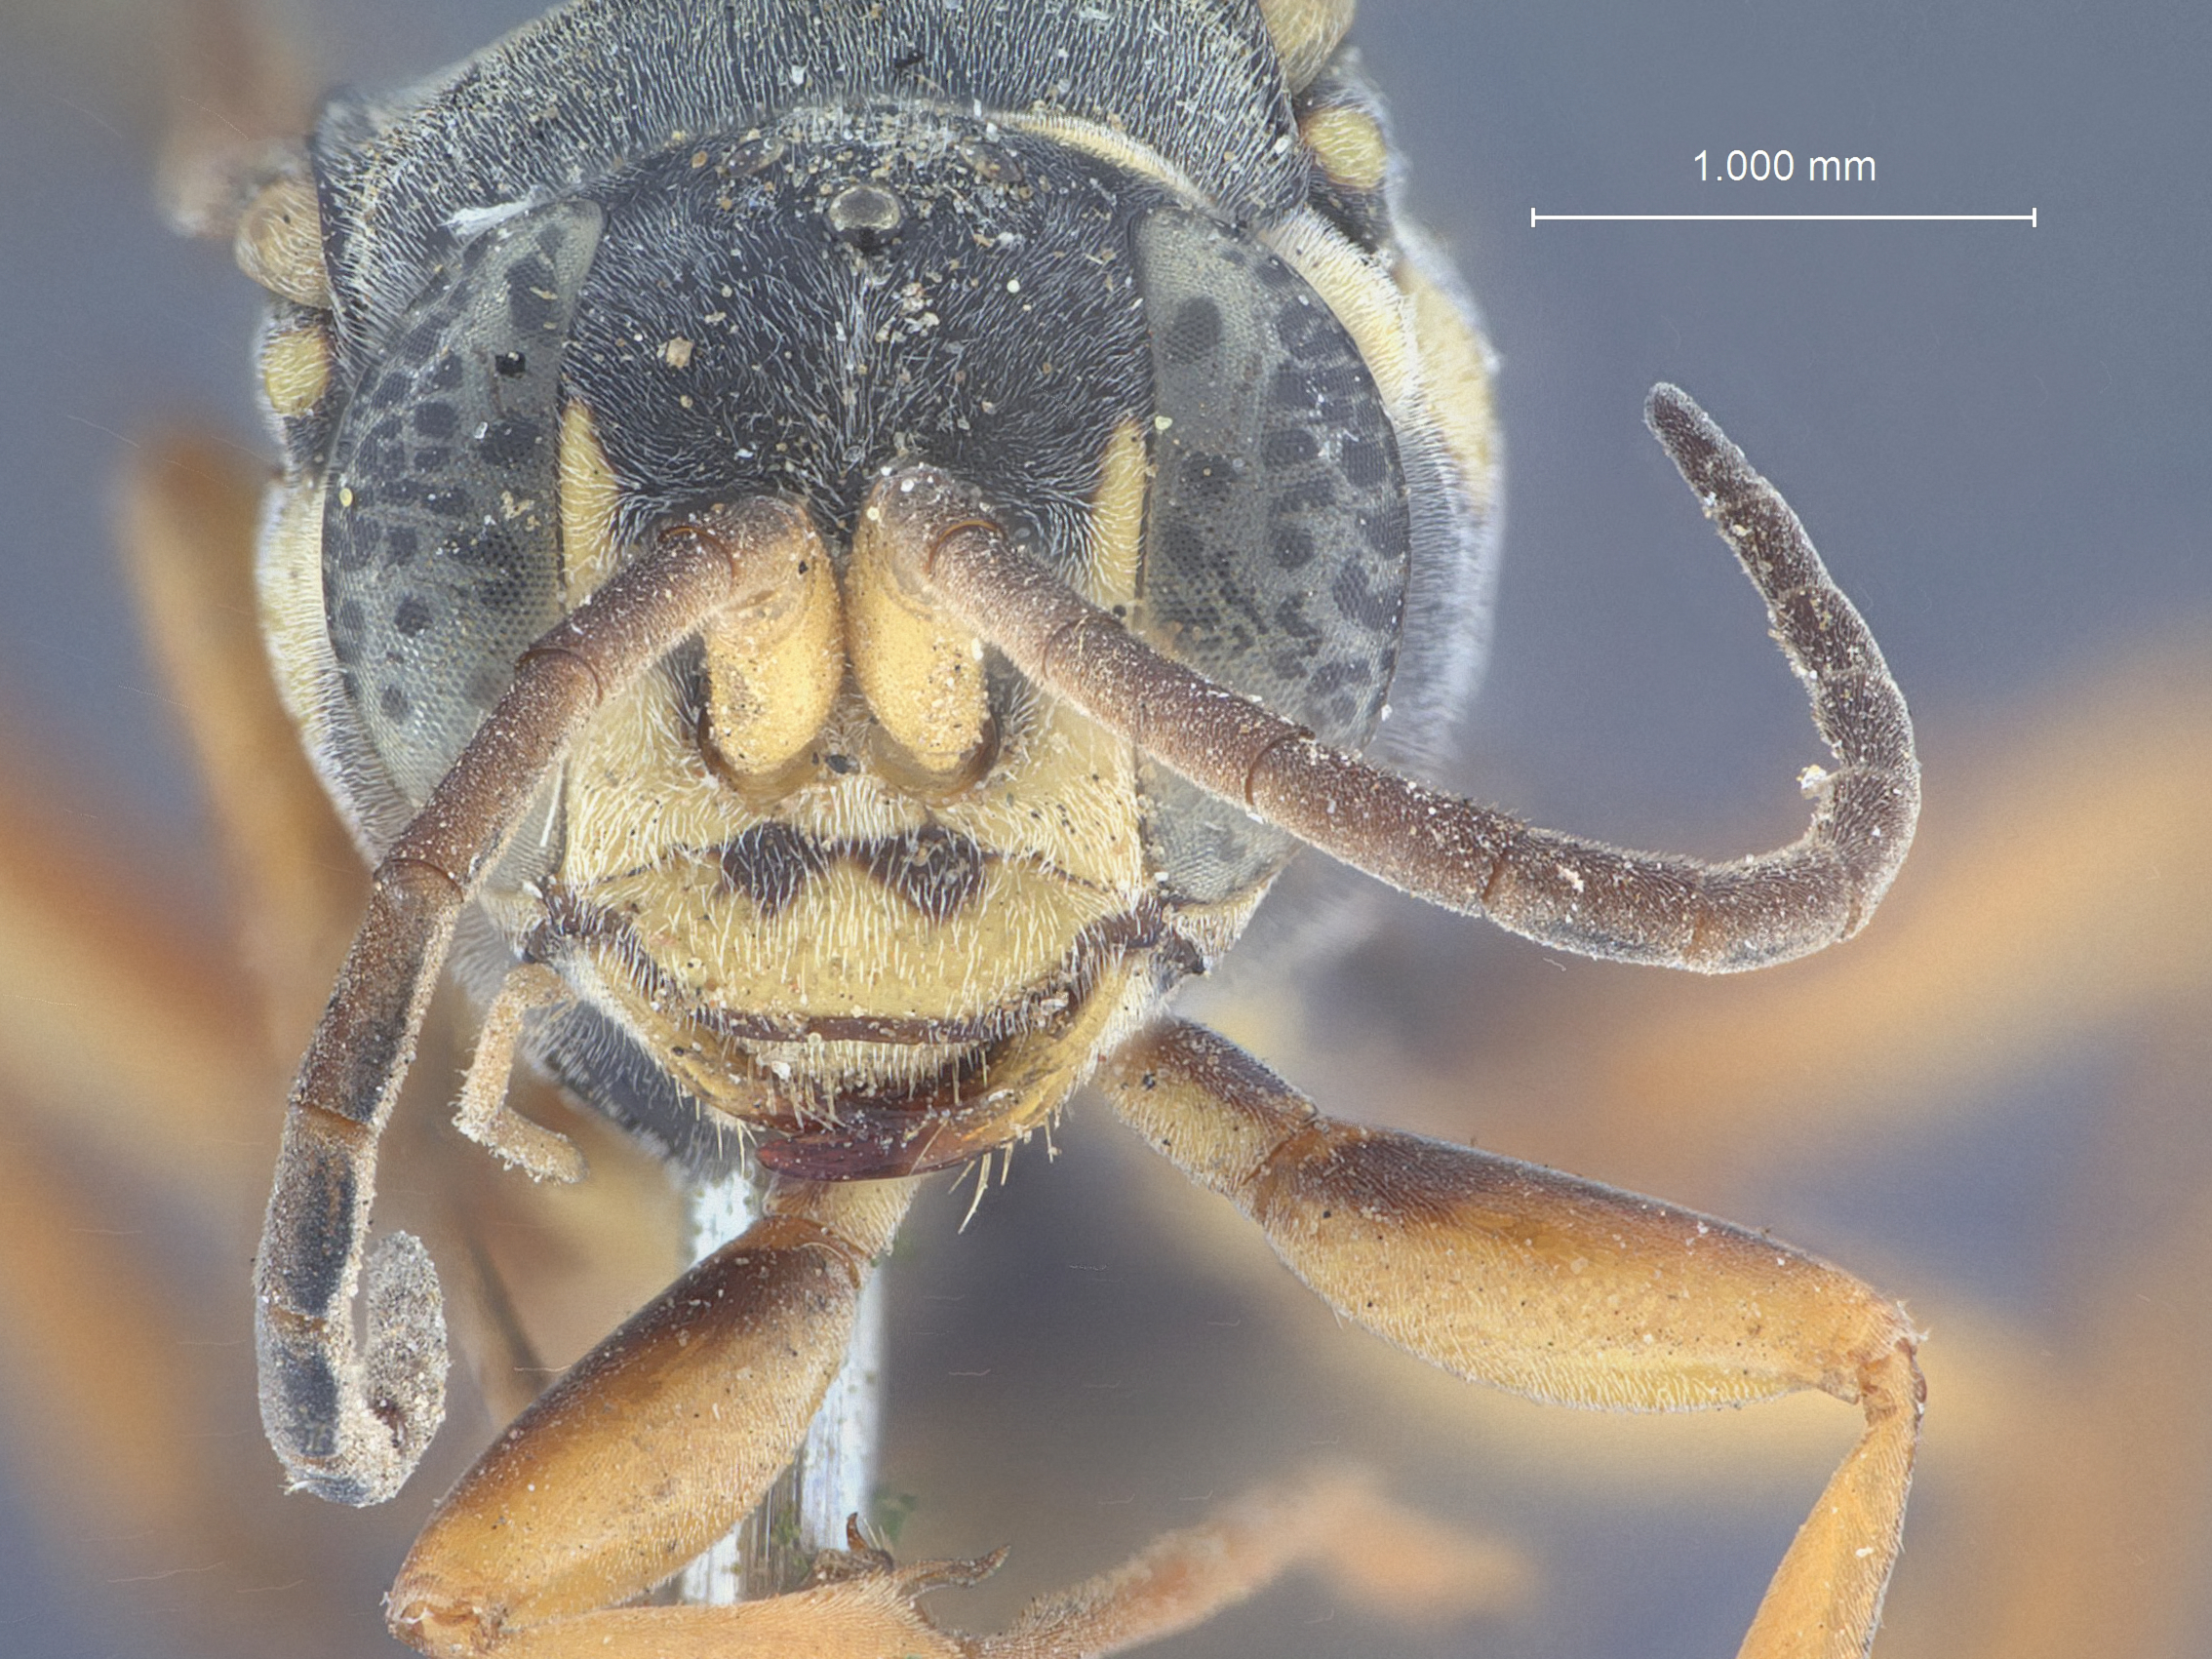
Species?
Gorytes cockerelli
